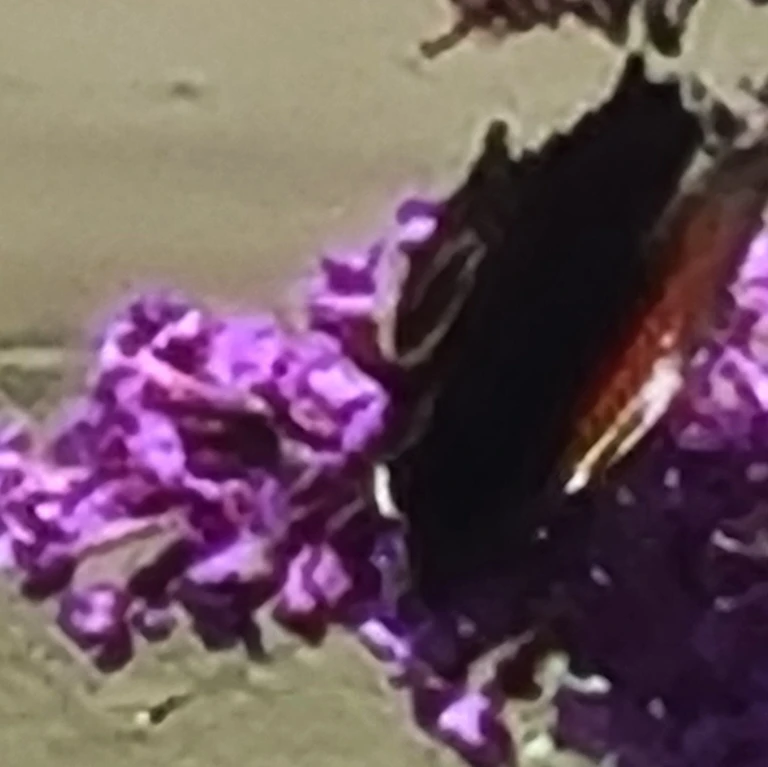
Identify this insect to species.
Aglais io
